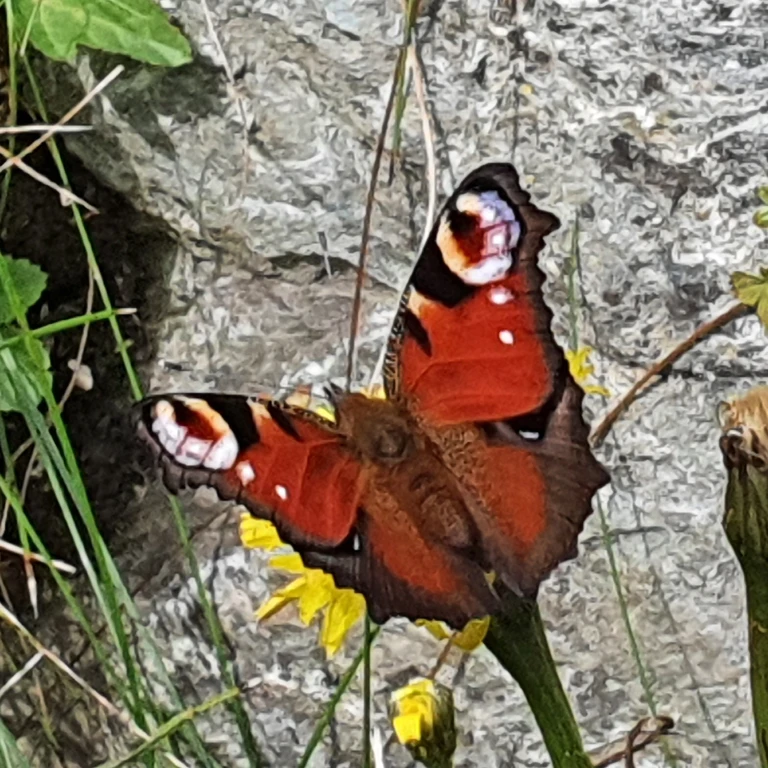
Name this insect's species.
Aglais io
